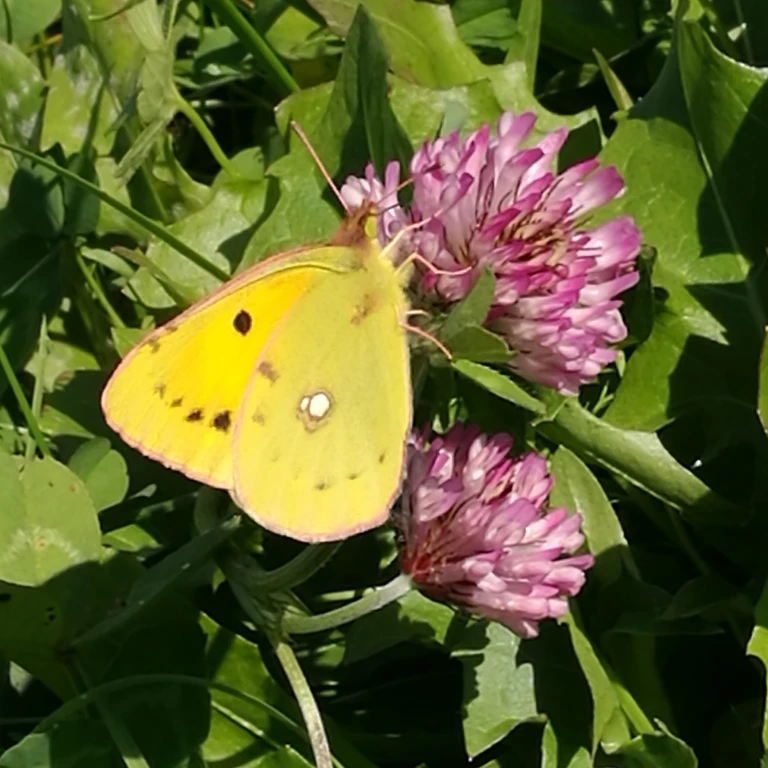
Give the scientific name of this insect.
Colias croceus
